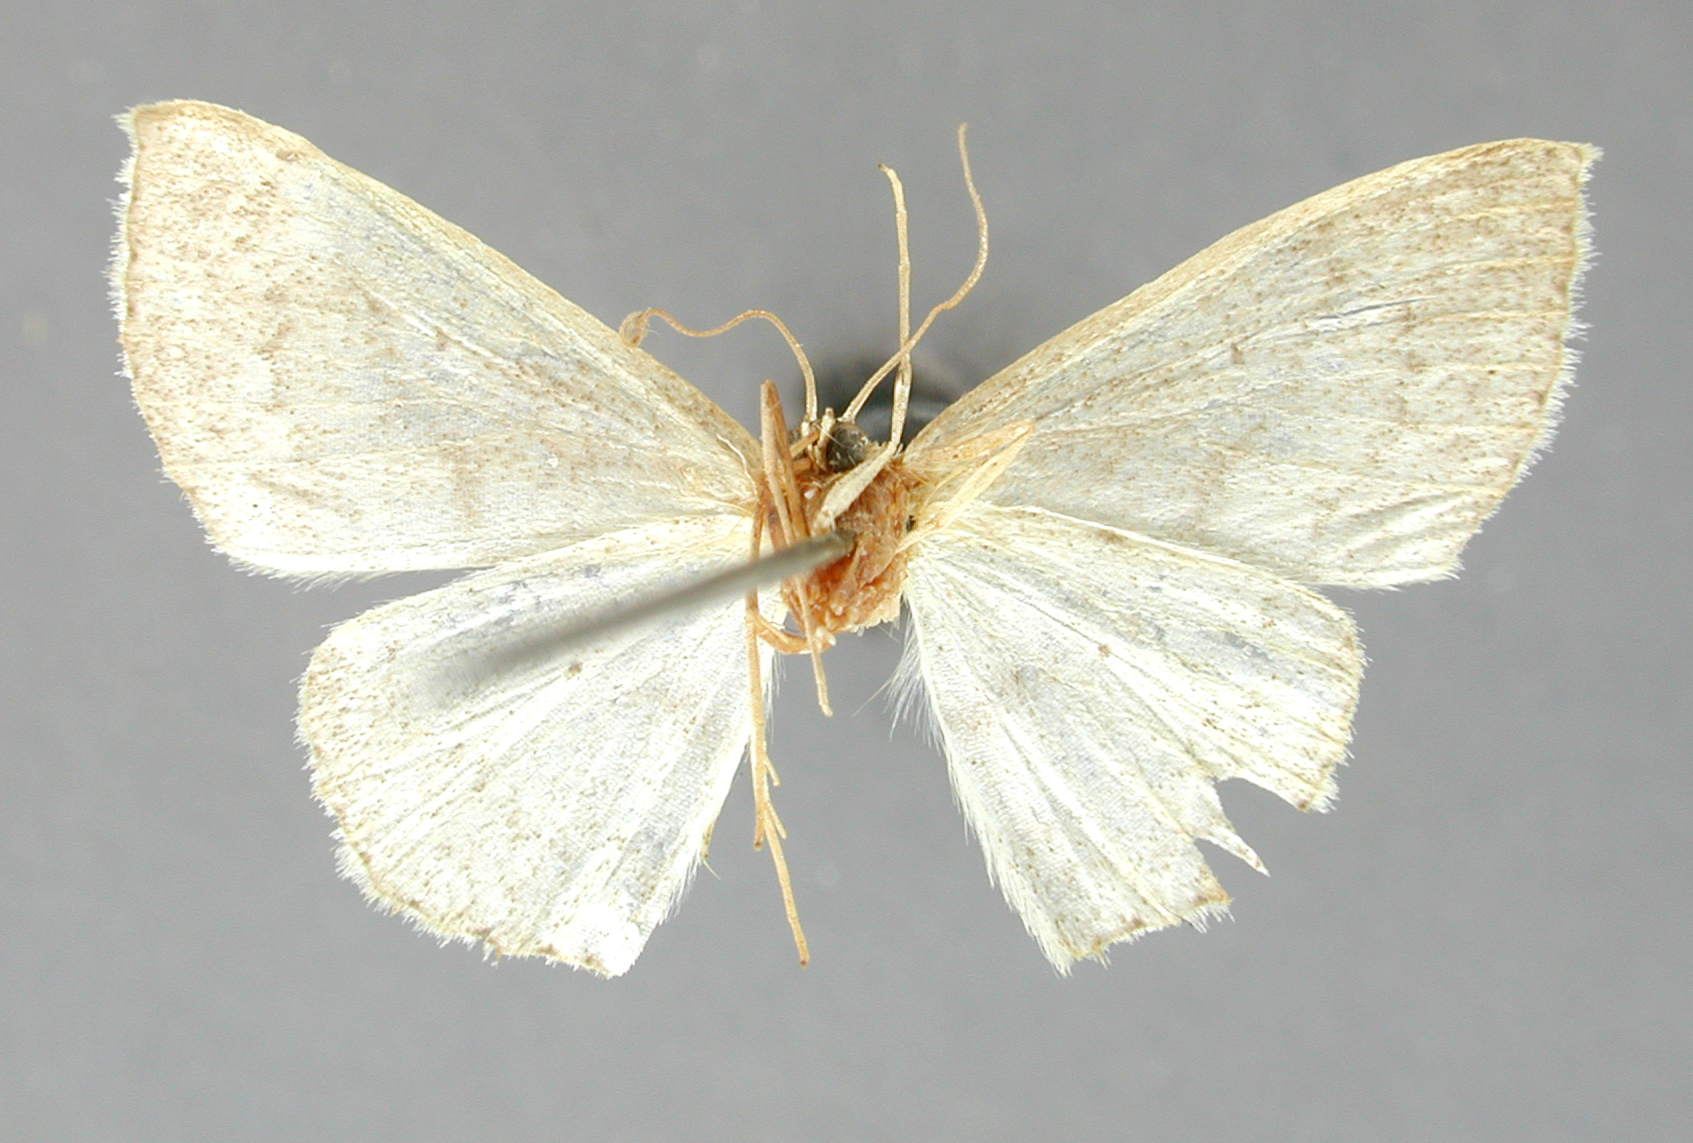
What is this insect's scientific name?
Craspedia cugia
